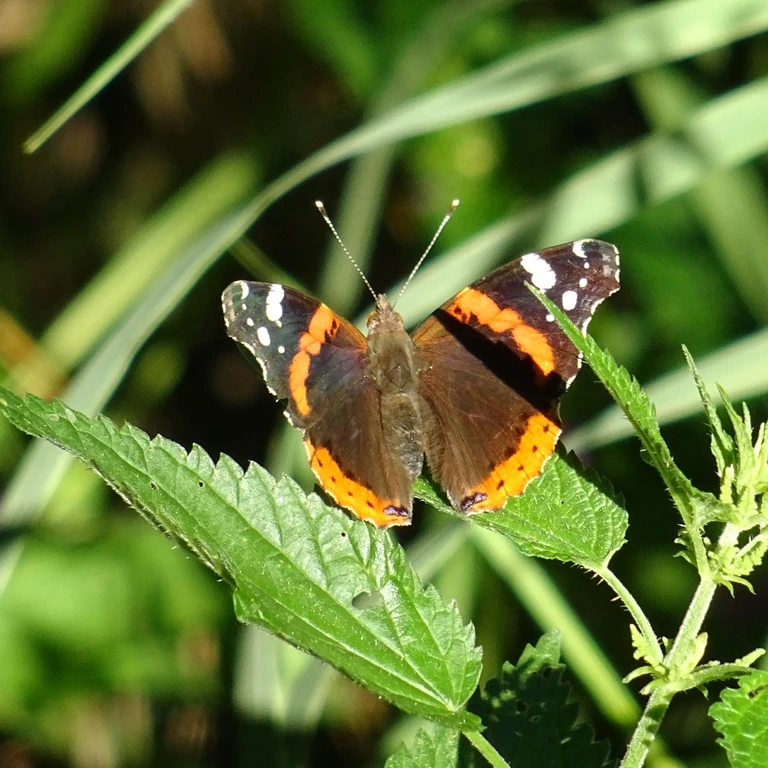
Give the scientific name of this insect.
Vanessa atalanta
